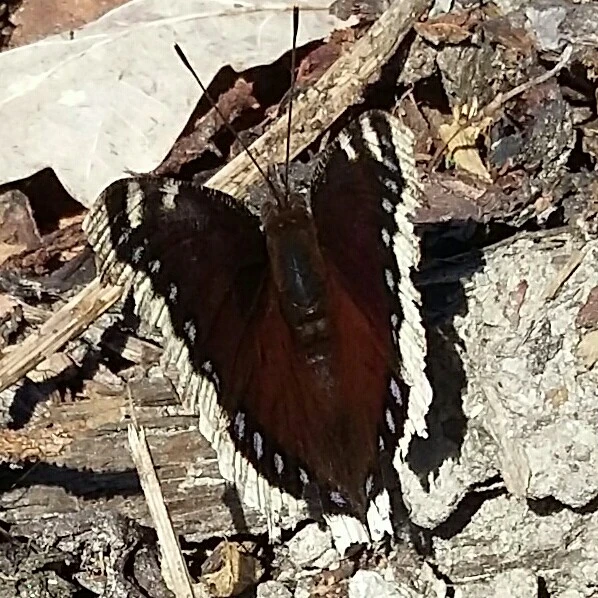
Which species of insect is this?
Nymphalis antiopa
